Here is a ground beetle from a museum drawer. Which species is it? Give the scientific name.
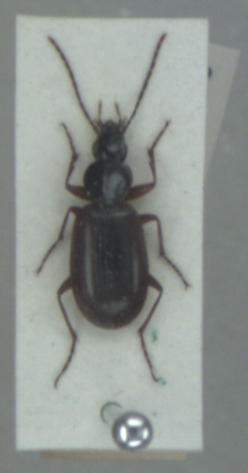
Agonum thoreyi
